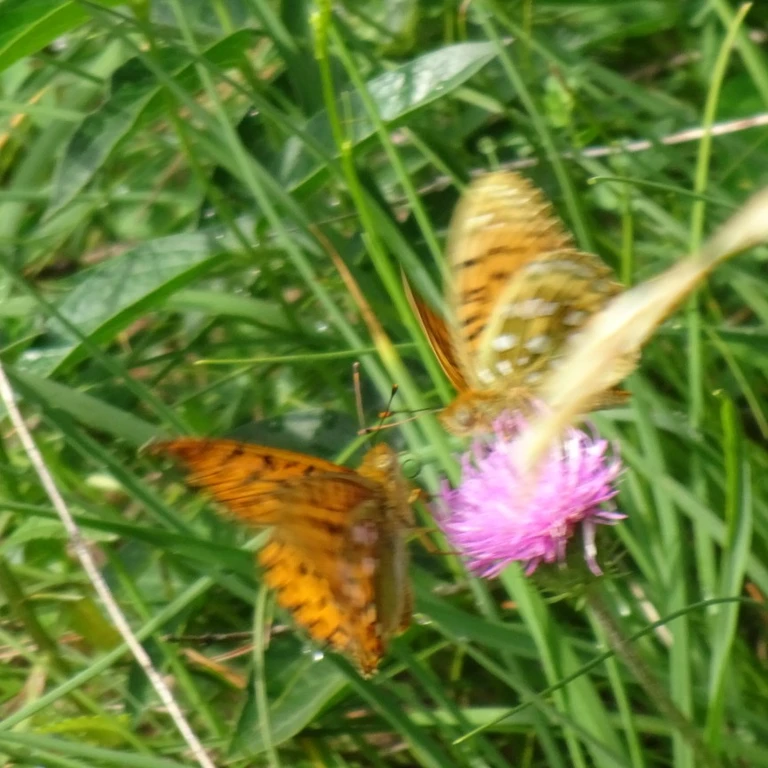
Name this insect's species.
Speyeria aglaja
